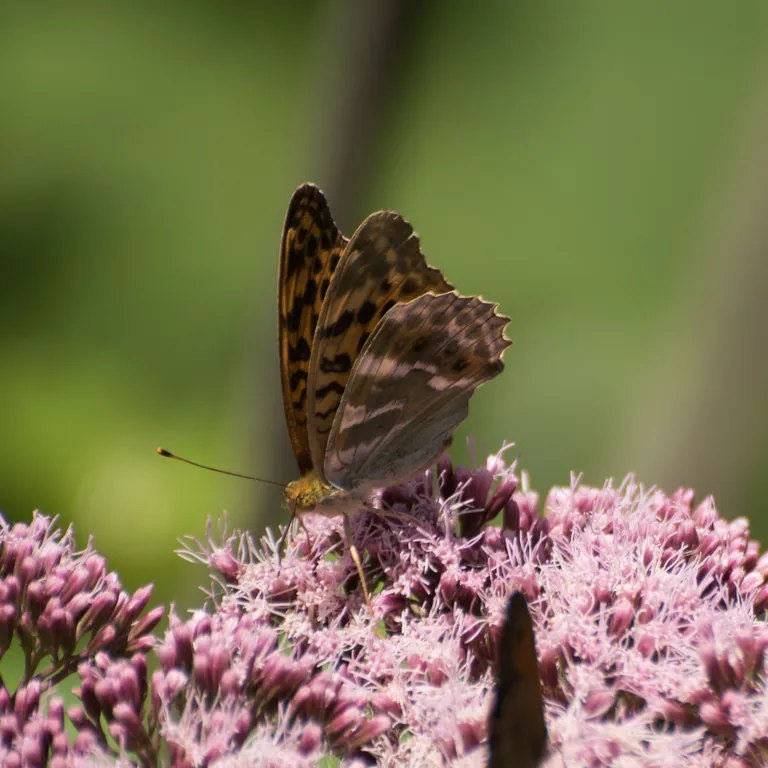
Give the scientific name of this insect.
Argynnis paphia
